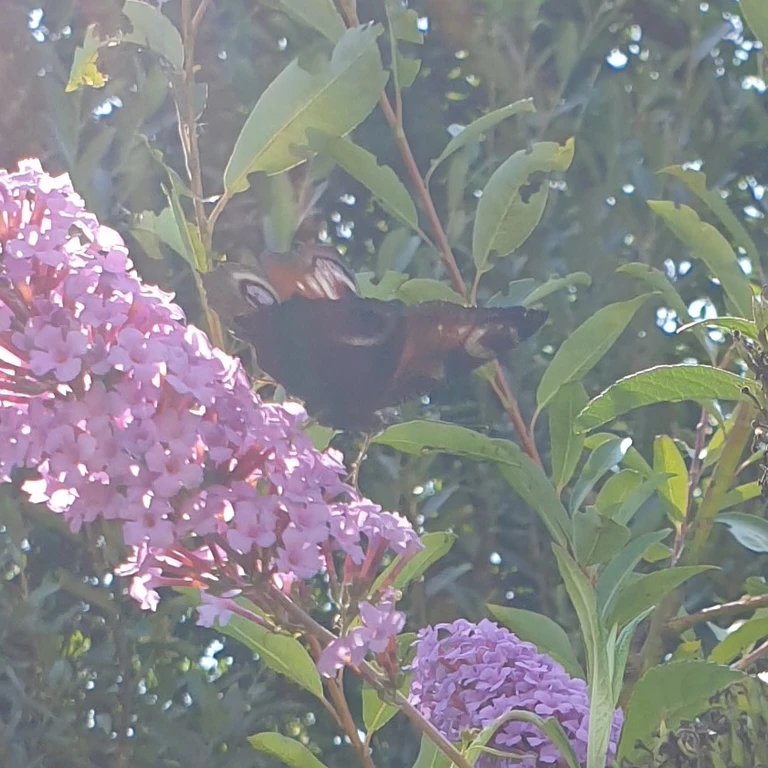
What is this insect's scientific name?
Aglais io
